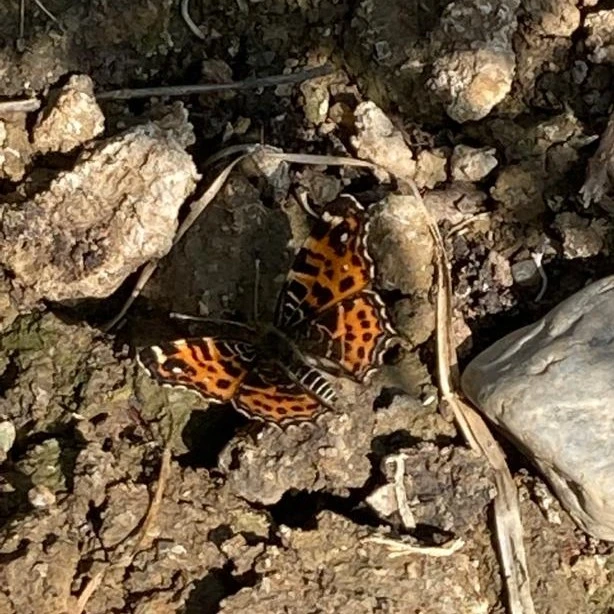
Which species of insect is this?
Araschnia levana
